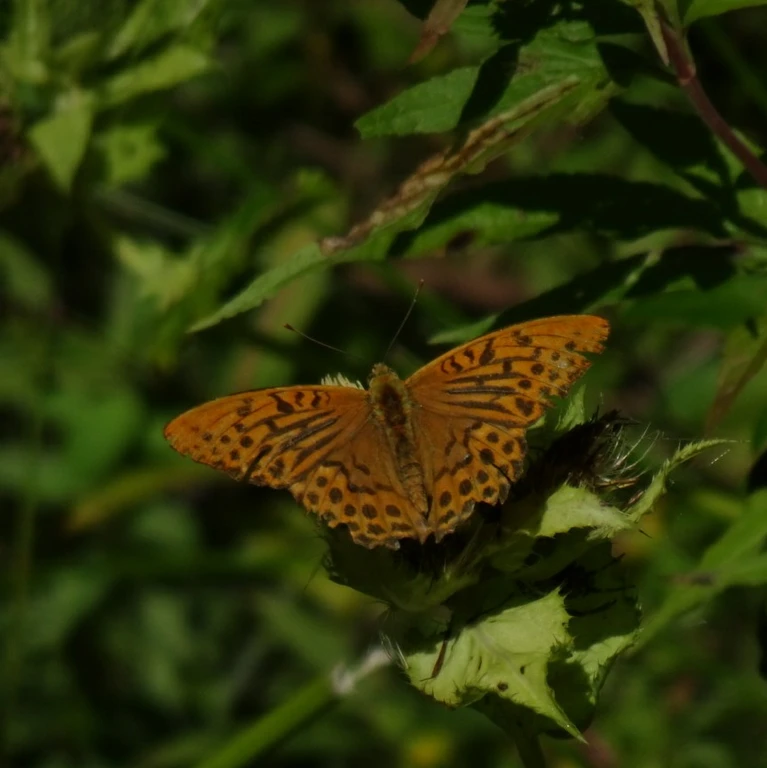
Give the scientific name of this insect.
Argynnis paphia
